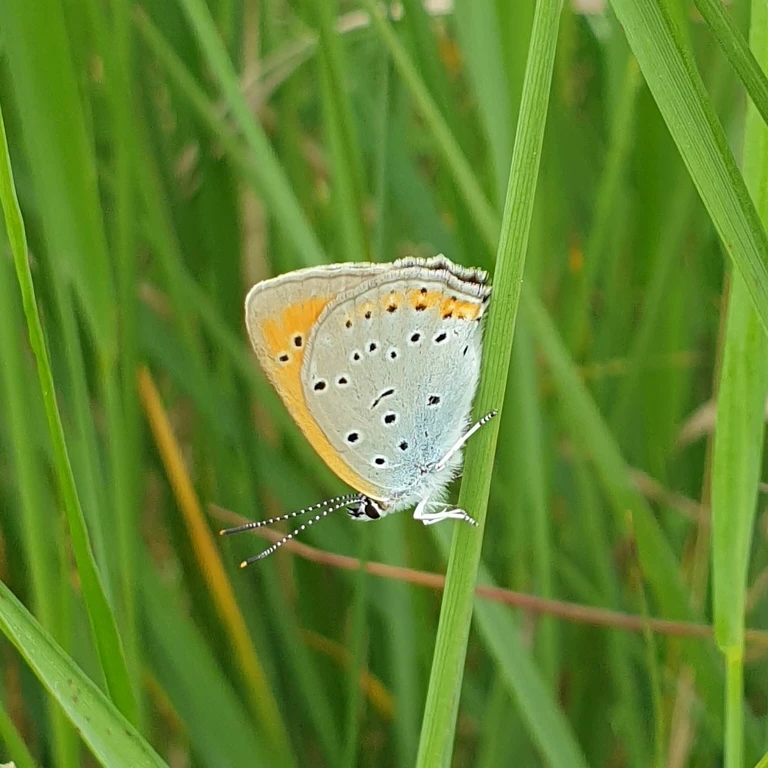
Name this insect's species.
Lycaena dispar
